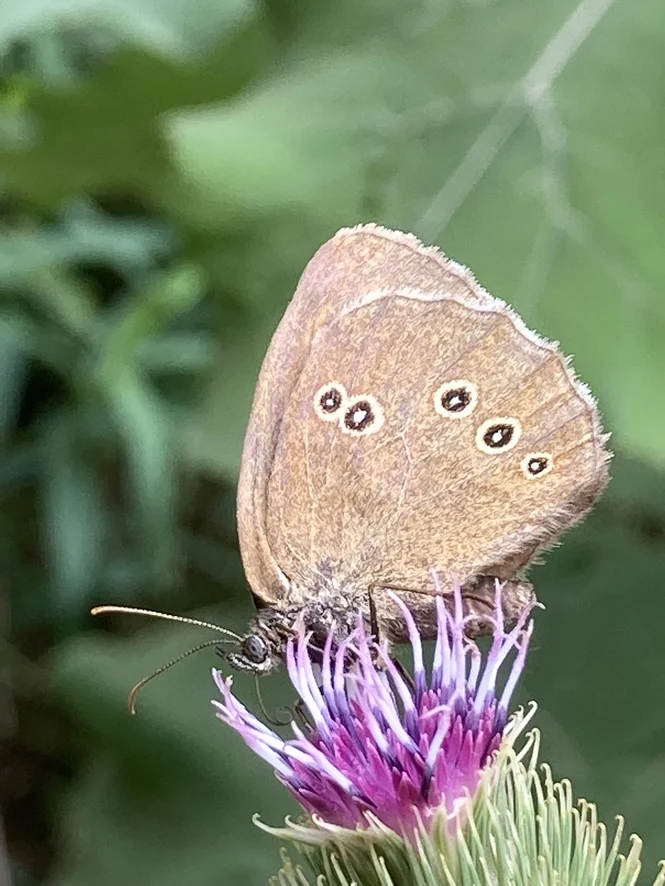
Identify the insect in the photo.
Aphantopus hyperantus
